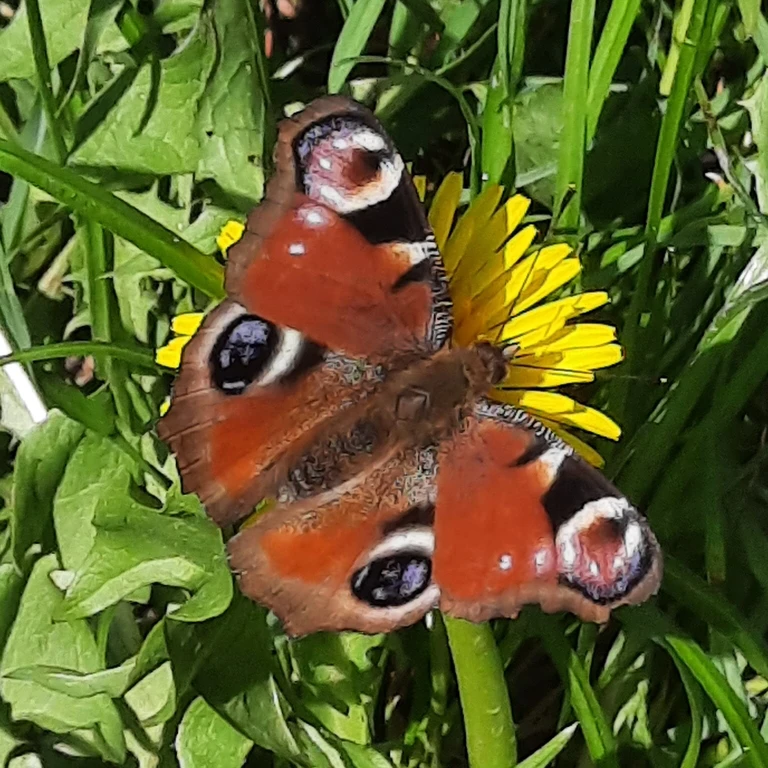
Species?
Aglais io
